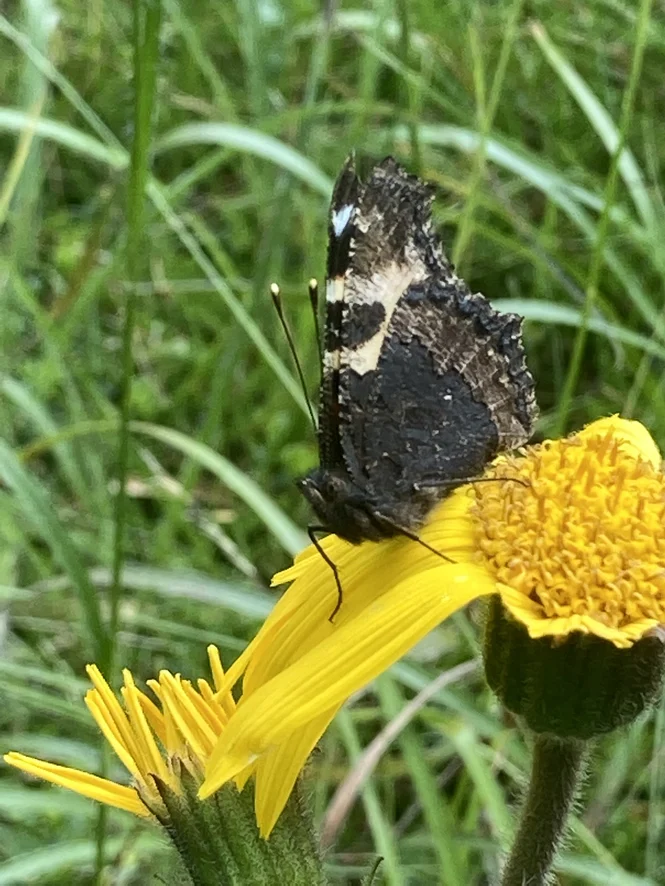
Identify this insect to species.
Aglais urticae
